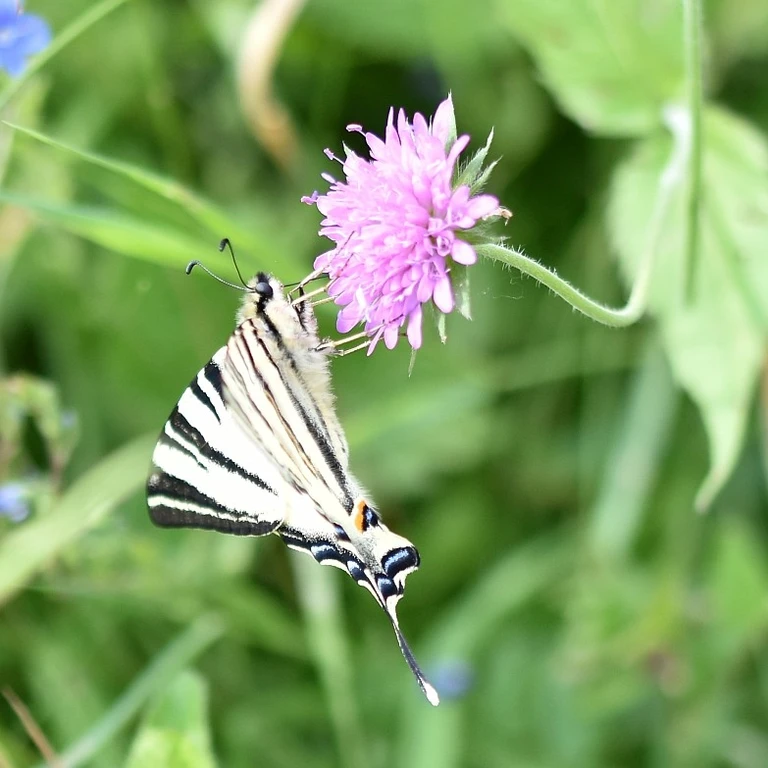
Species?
Iphiclides podalirius
